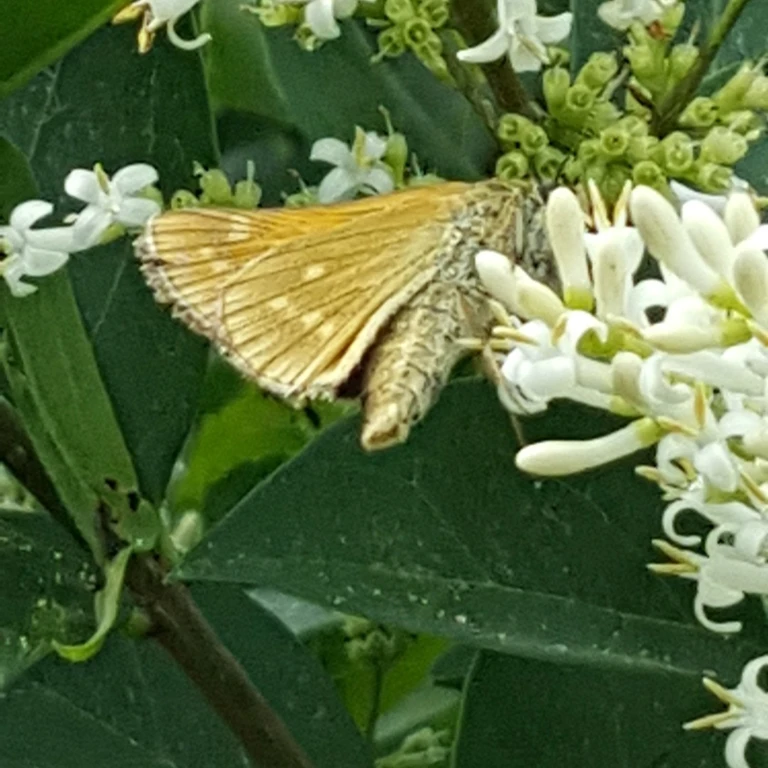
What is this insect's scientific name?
Ochlodes sylvanus (also Ochlodes venata)
